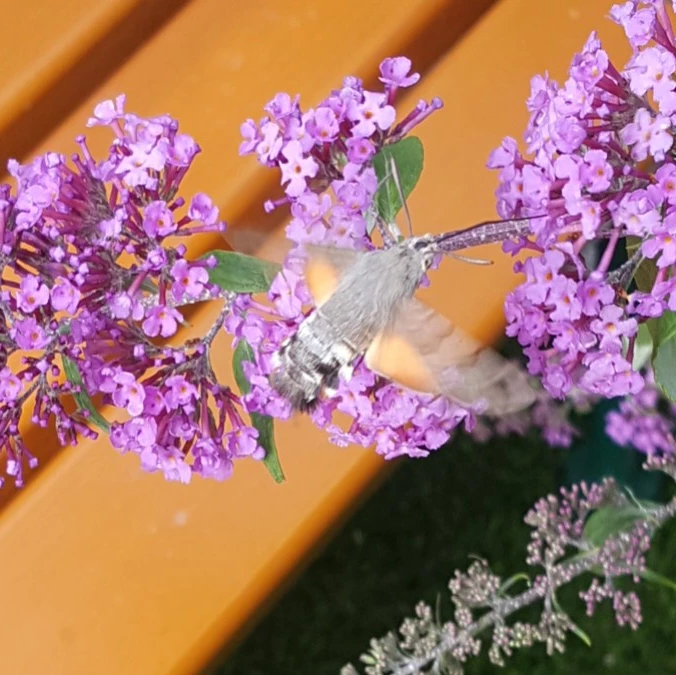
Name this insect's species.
Macroglossum stellatarum
